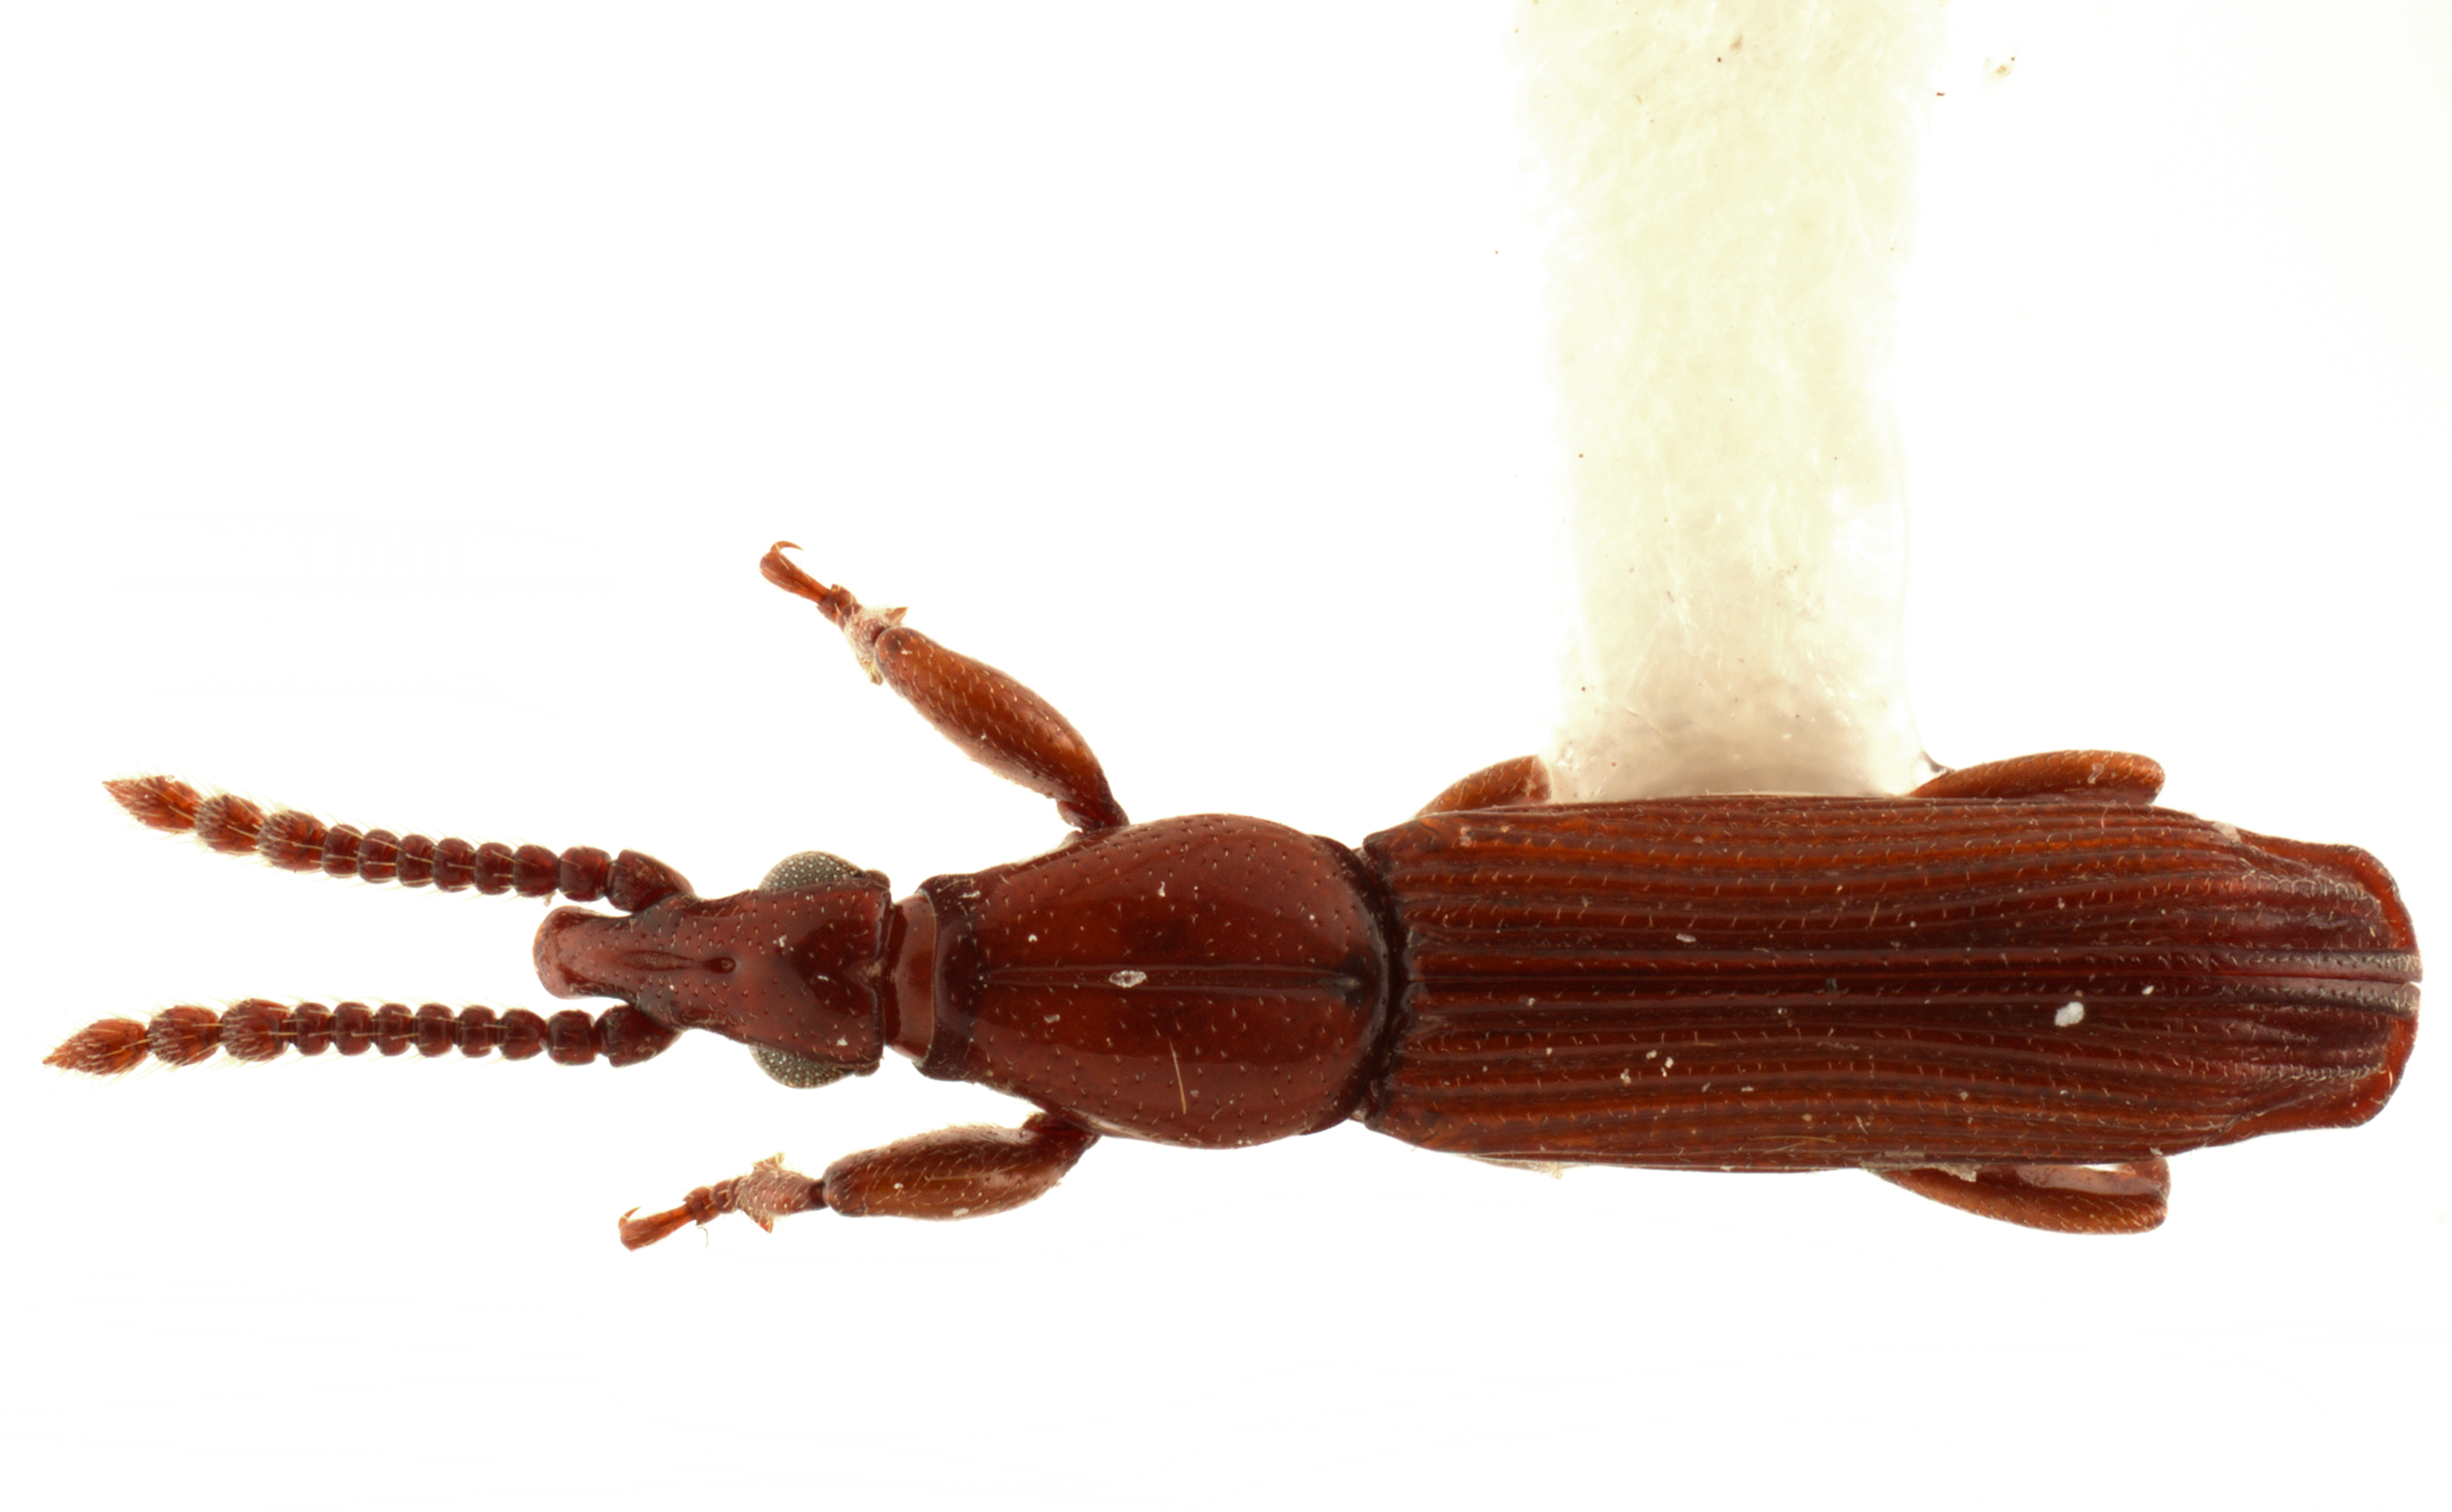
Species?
Microtrachelizus aethiopicus
